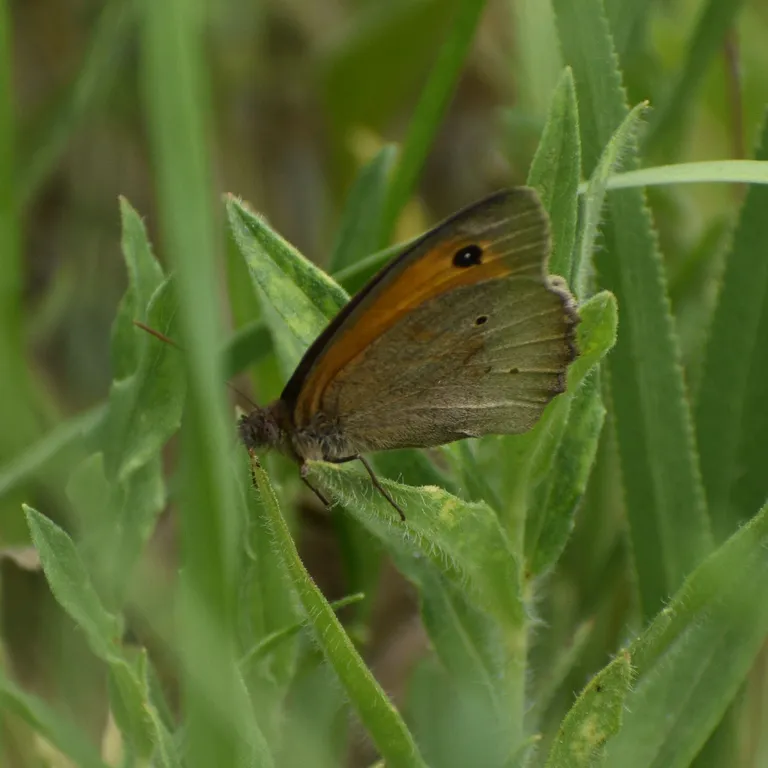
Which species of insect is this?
Maniola jurtina
